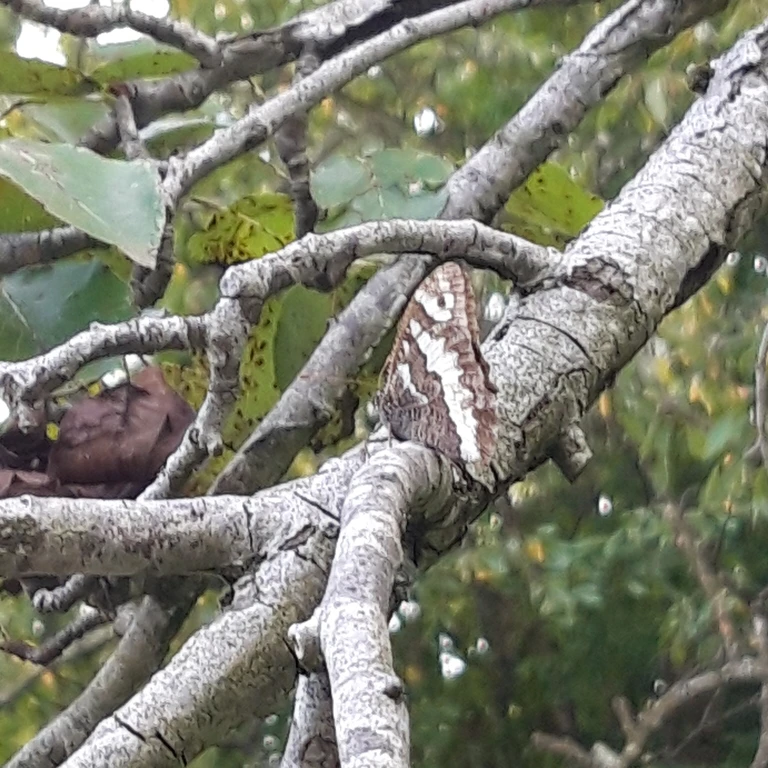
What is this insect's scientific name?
Brintesia circe
